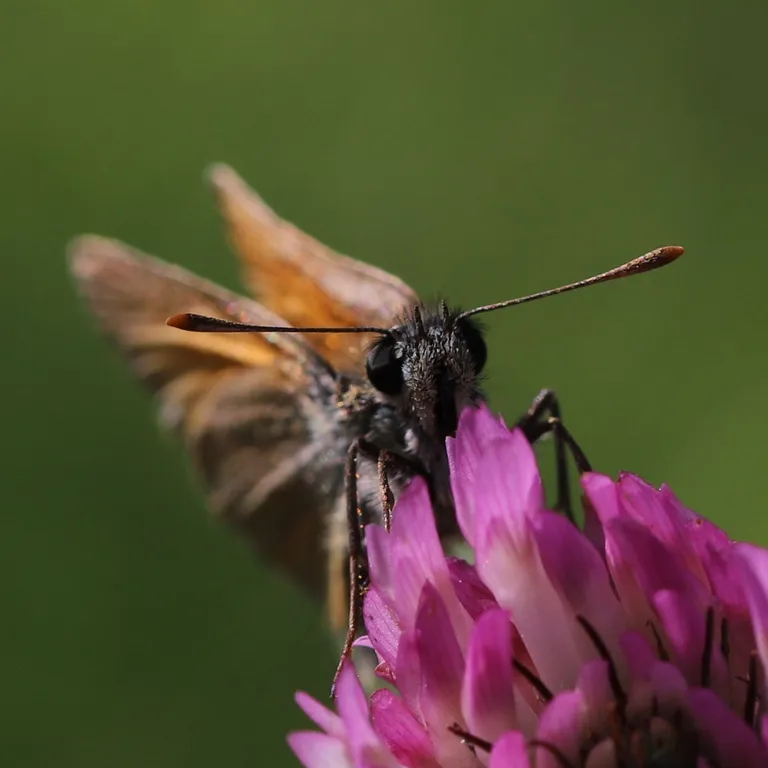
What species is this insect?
Thymelicus sylvestris
